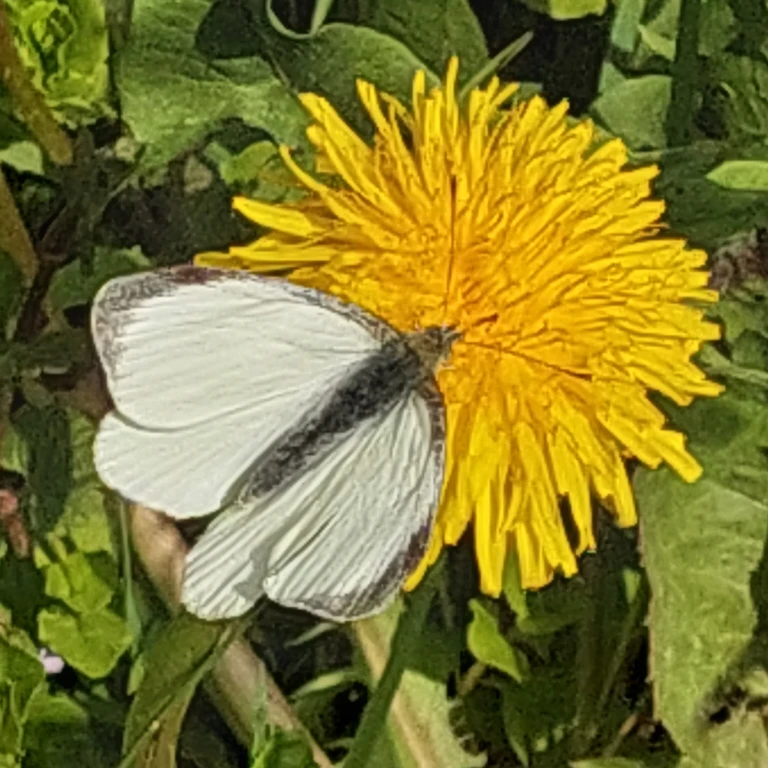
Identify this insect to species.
Pieris brassicae
